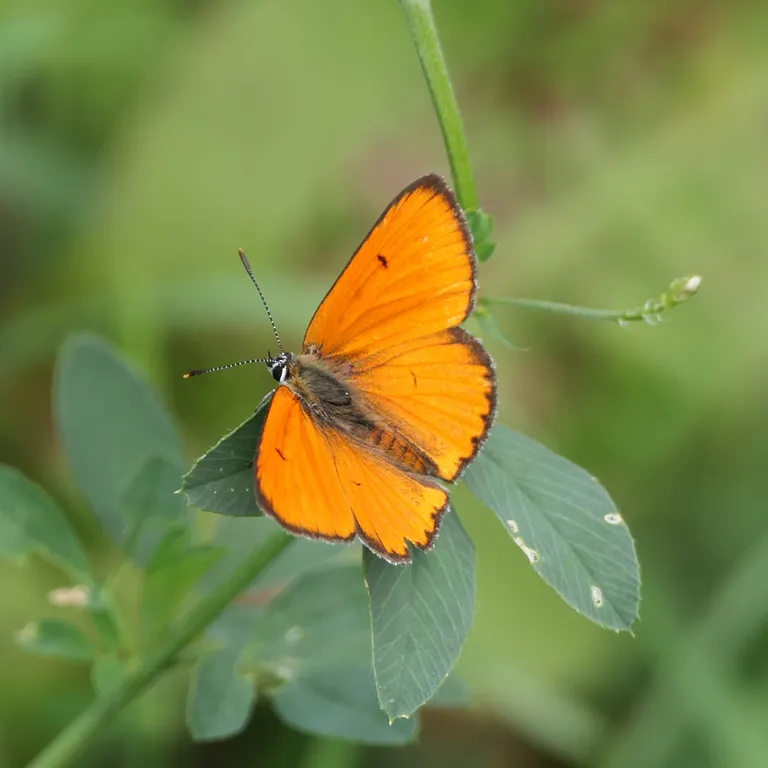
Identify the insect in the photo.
Lycaena dispar
